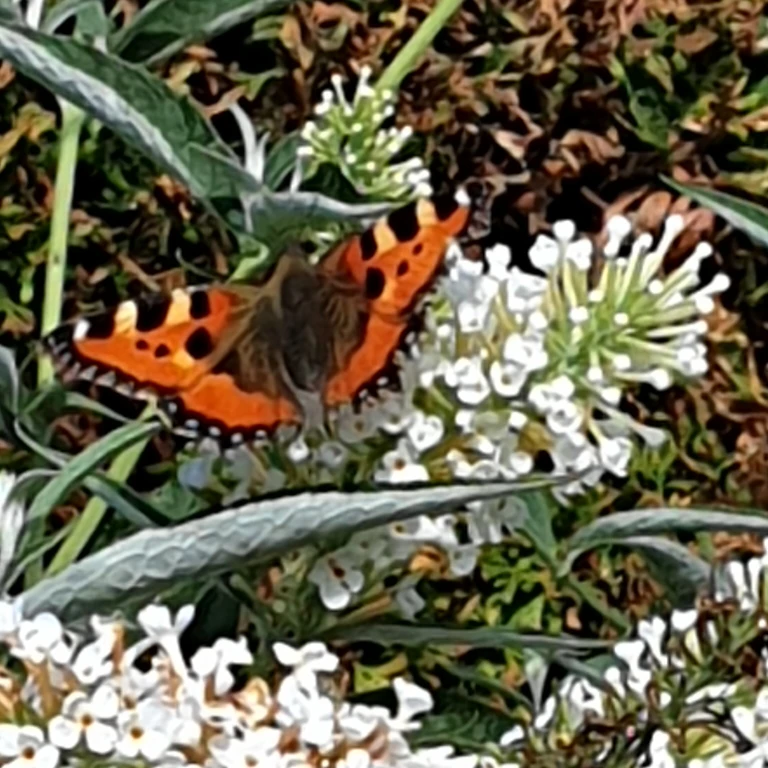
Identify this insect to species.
Aglais urticae
